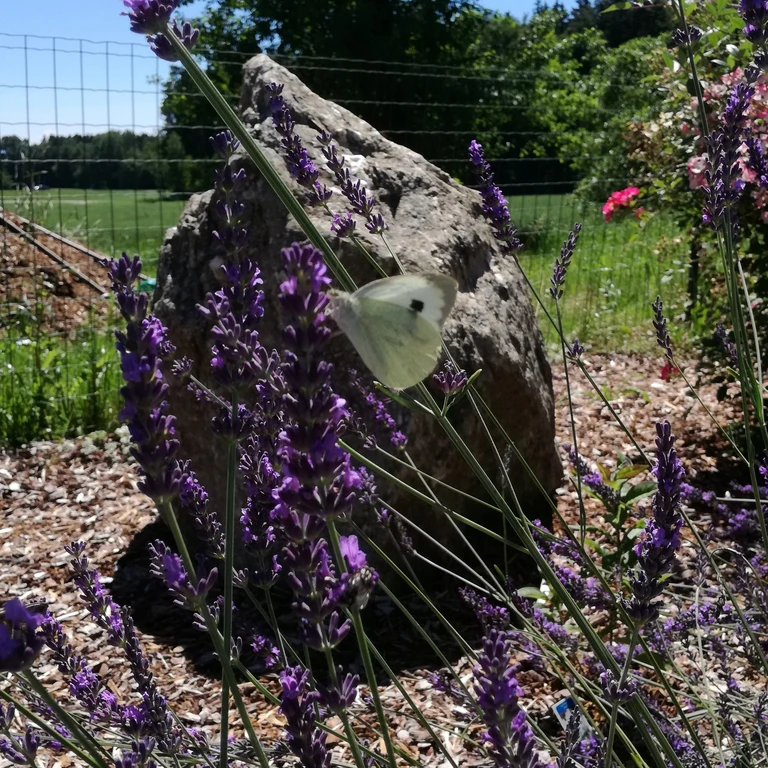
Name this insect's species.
Pieris brassicae
